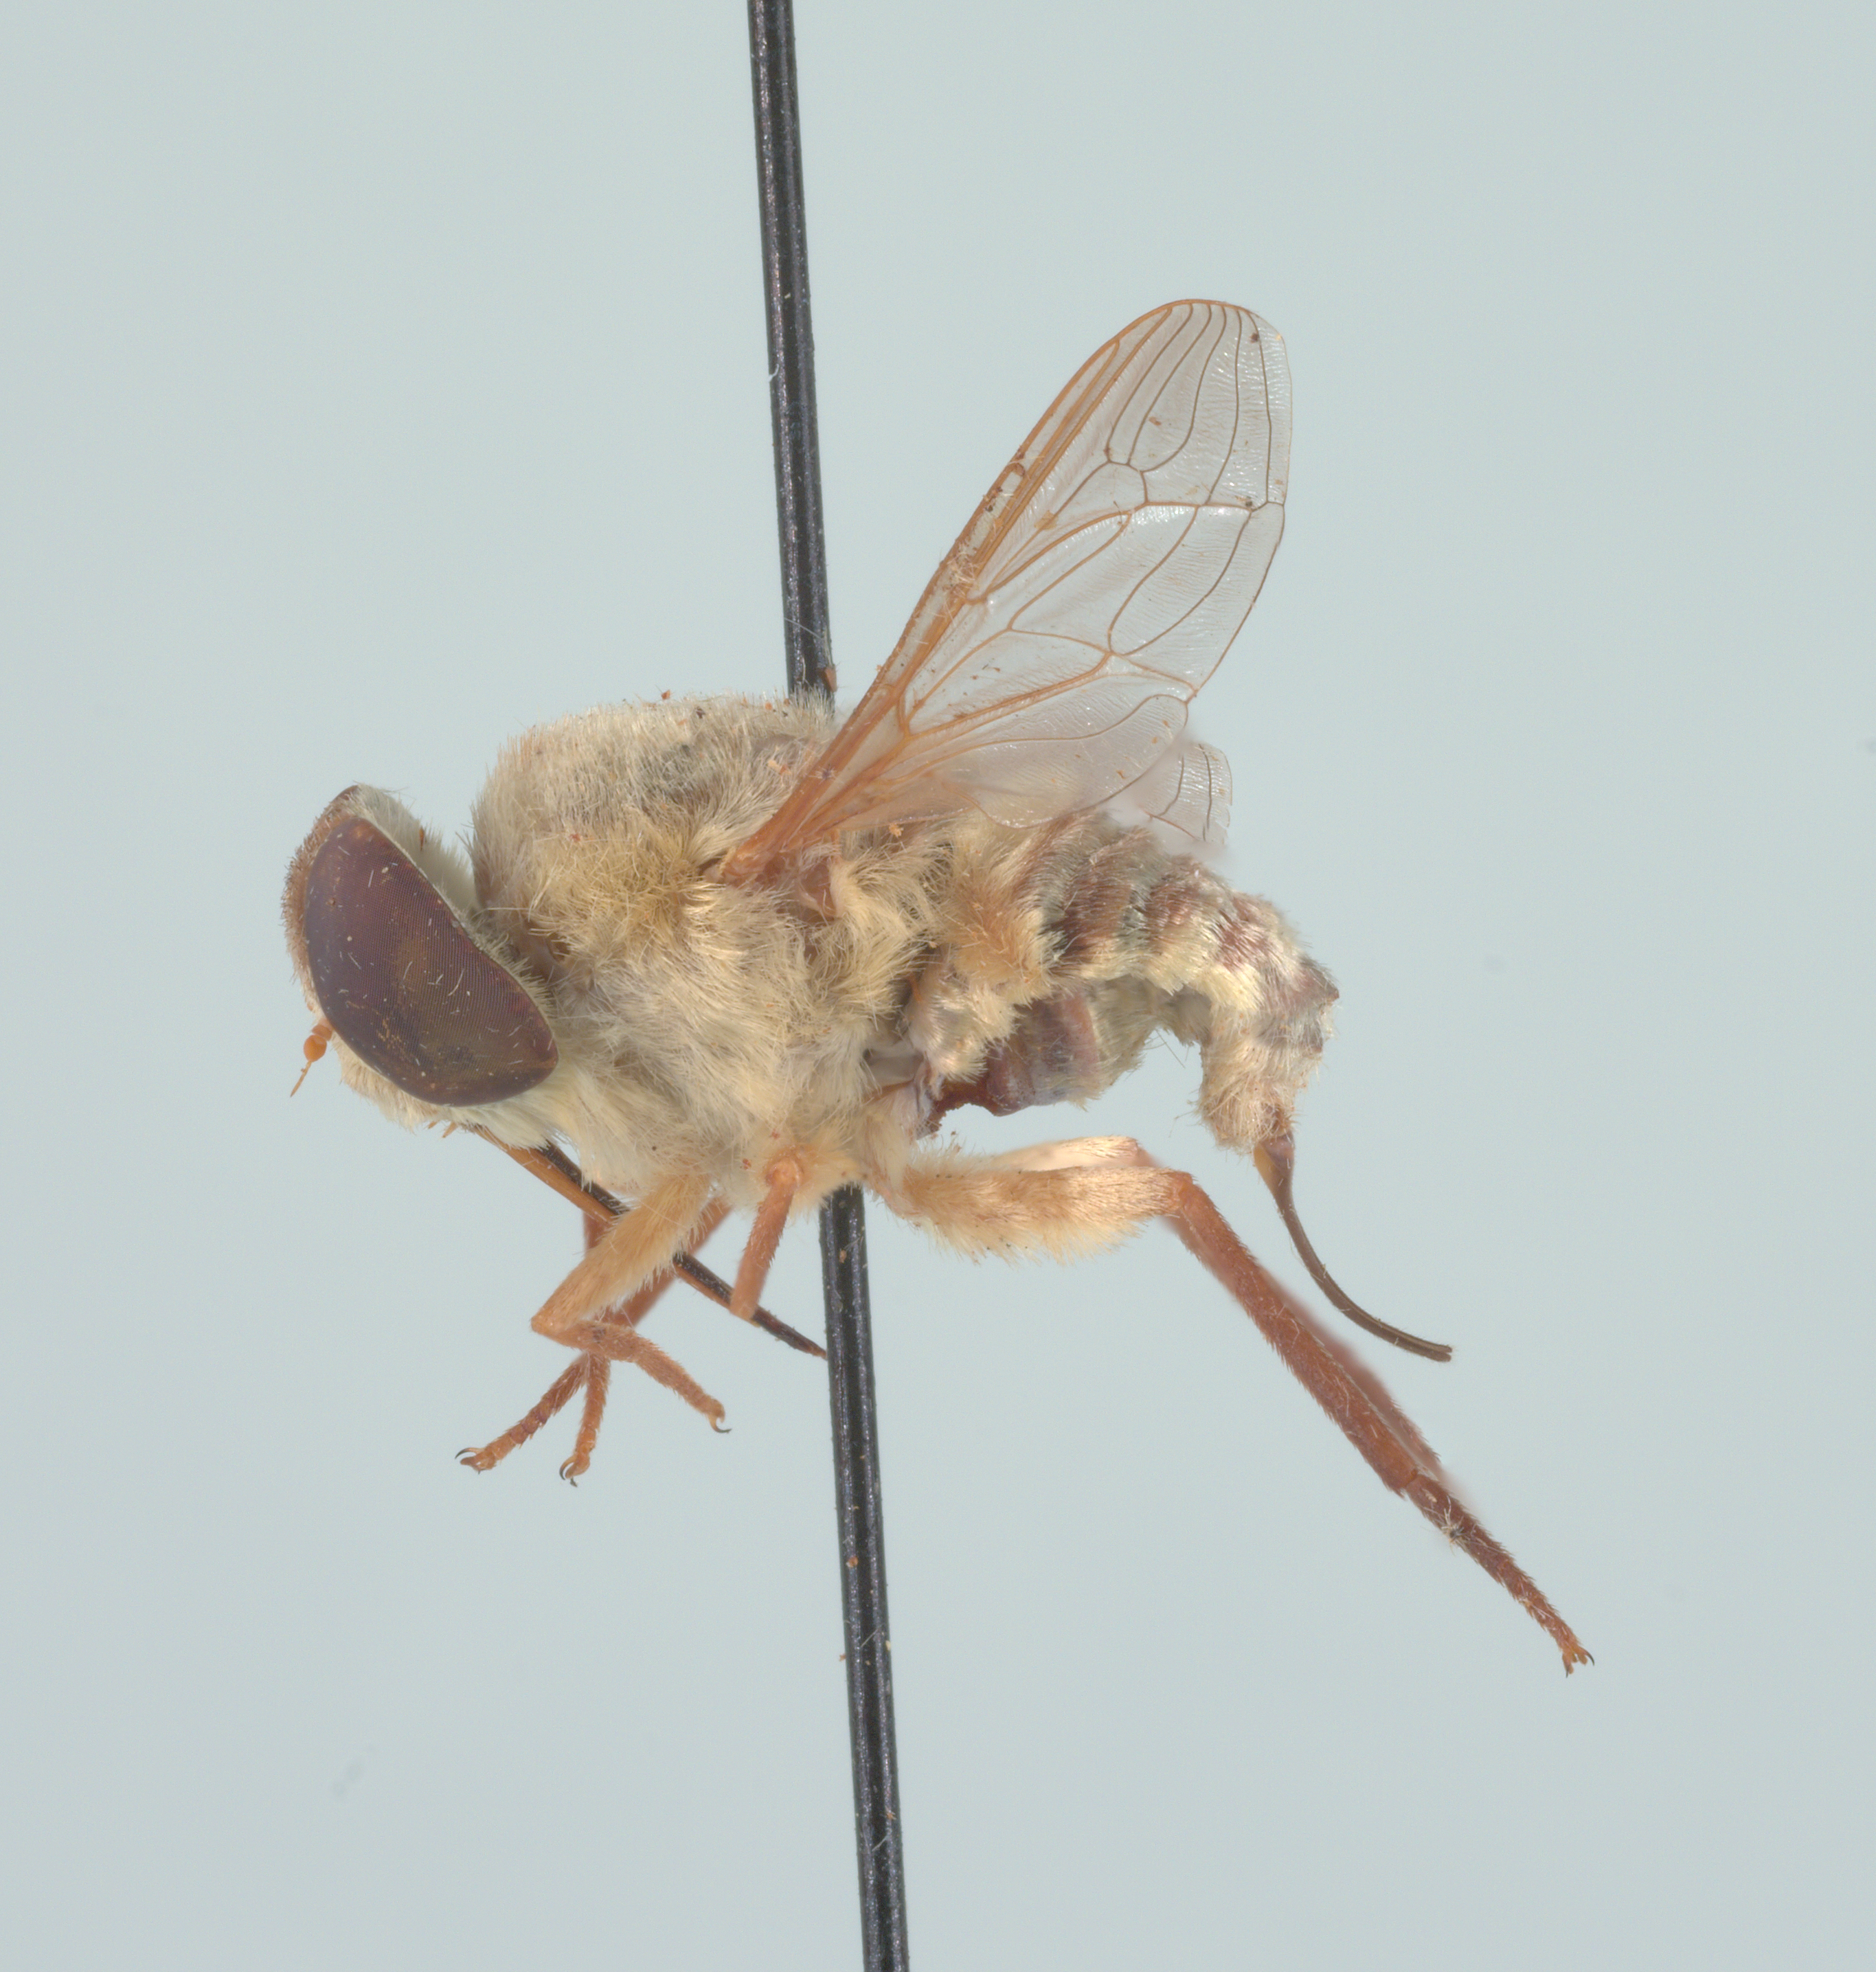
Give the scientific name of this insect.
Neorhynchocephalus volaticus
